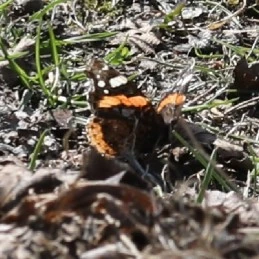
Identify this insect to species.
Vanessa atalanta
